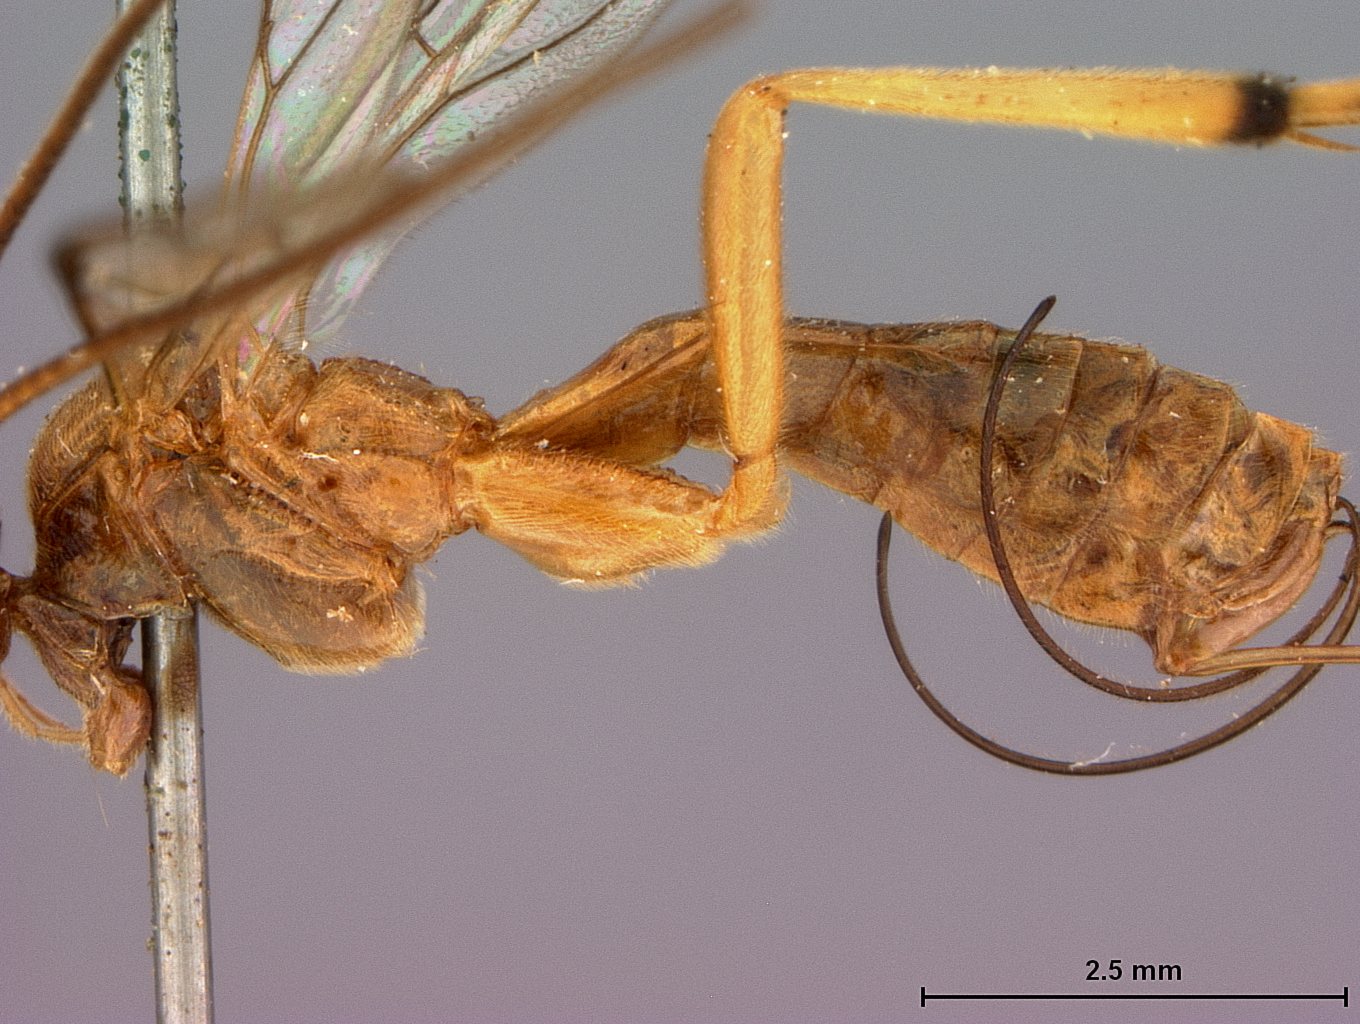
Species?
Stantonia bakeri
